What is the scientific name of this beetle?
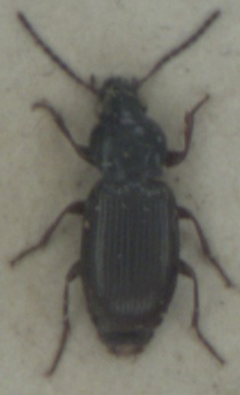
Pterostichus strenuus
